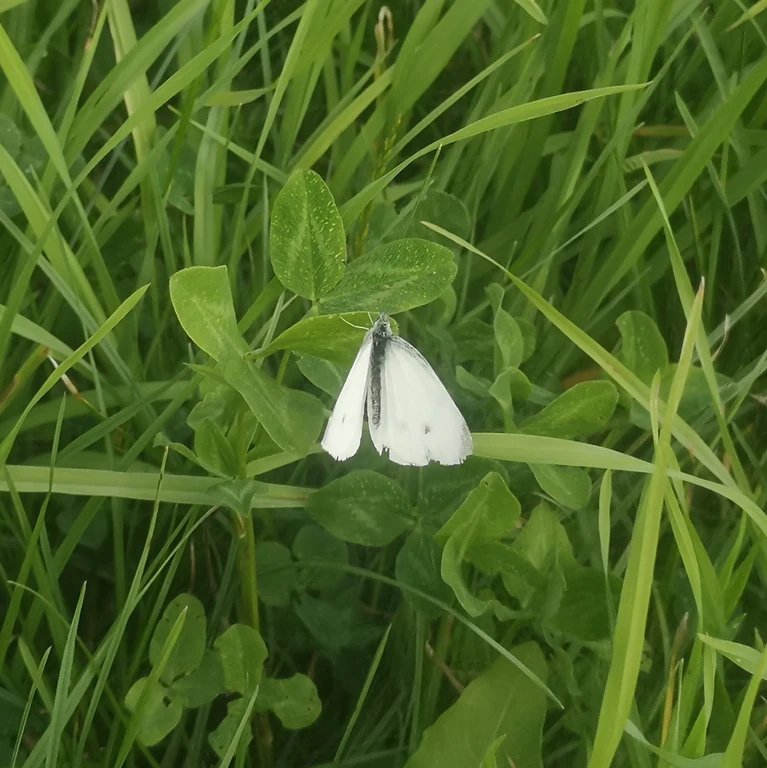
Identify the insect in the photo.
Pieris rapae
